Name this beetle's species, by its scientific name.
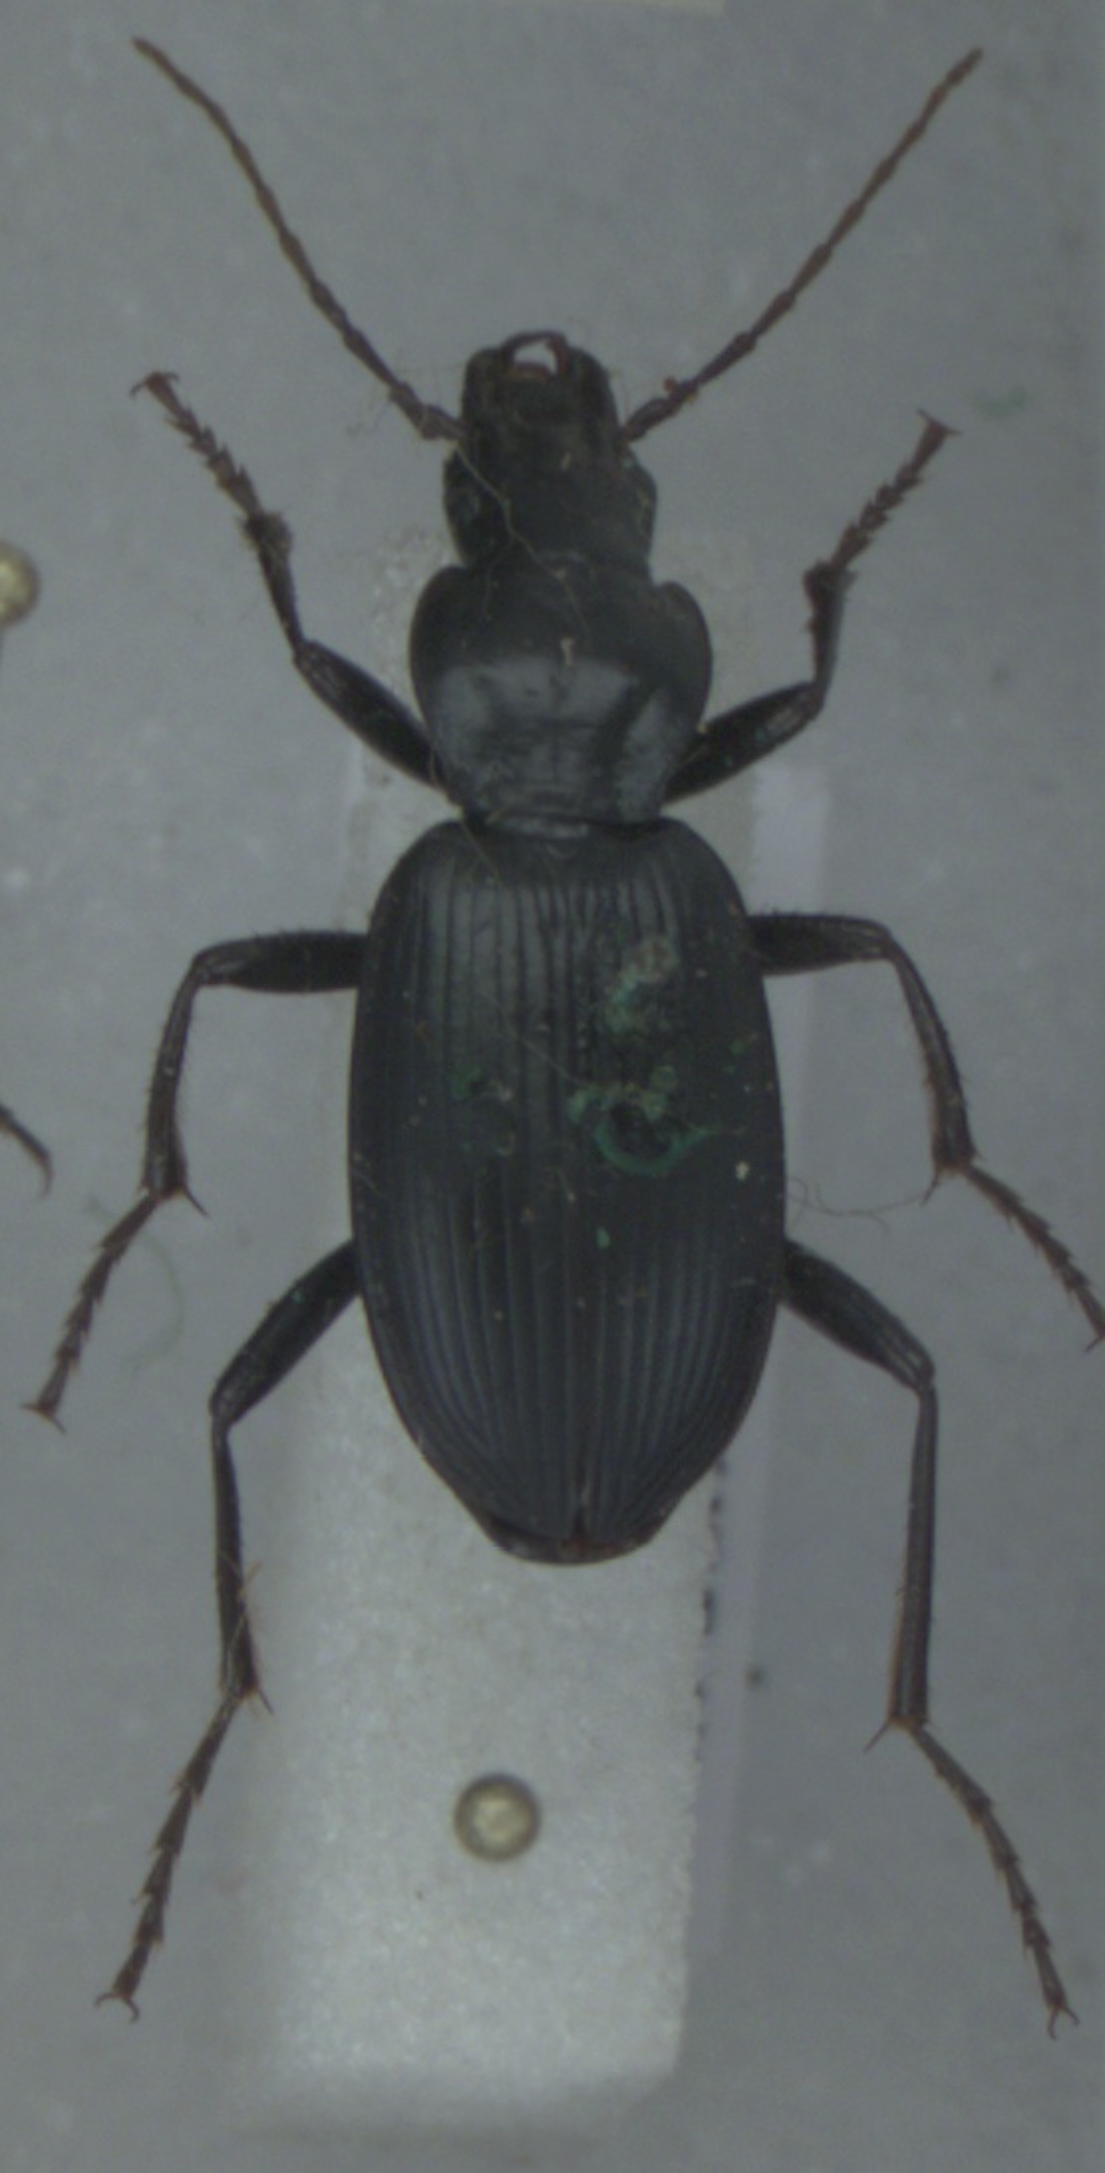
Laemostenus terricola
